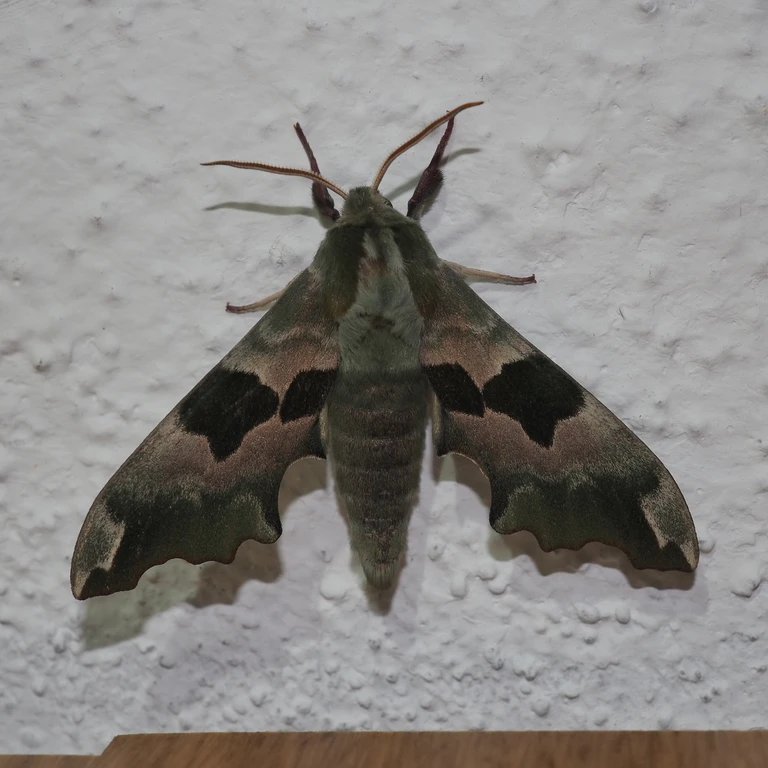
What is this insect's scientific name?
Mimas tiliae
